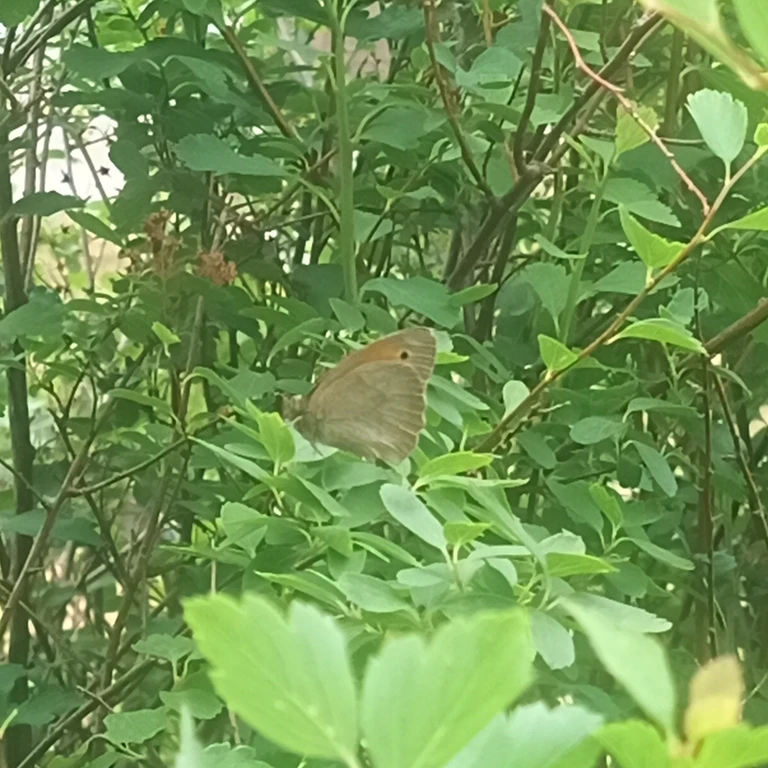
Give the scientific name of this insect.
Maniola jurtina
